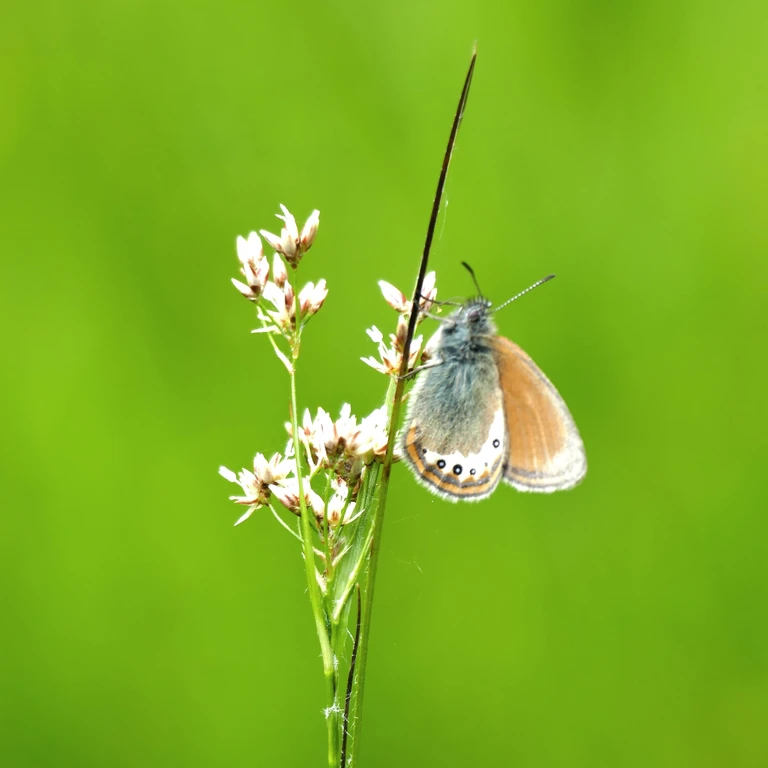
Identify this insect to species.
Coenonympha gardetta
